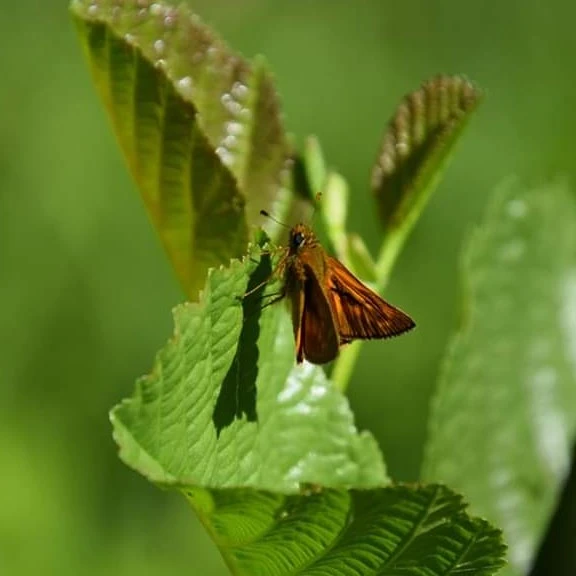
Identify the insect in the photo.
Ochlodes sylvanus (also Ochlodes venata)
